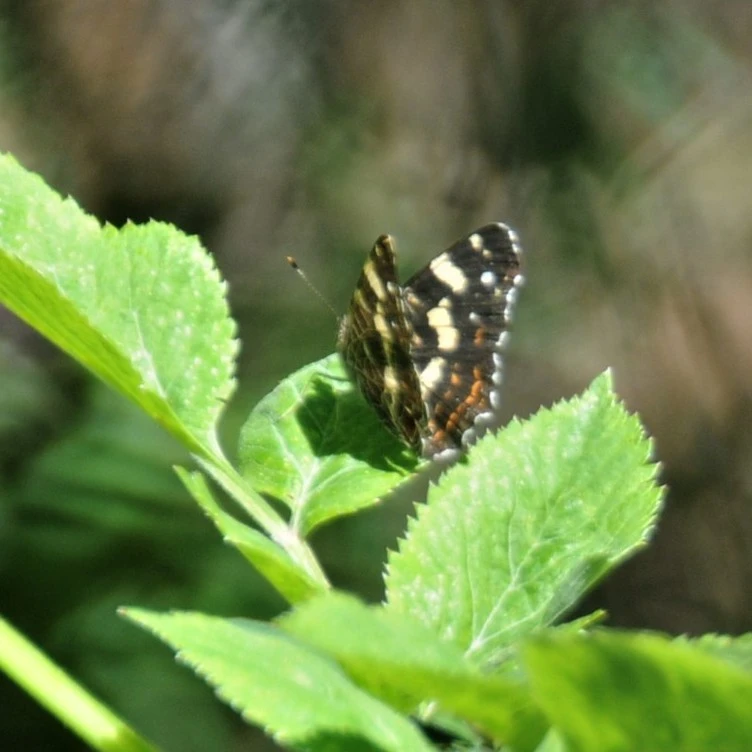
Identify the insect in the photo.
Araschnia levana
